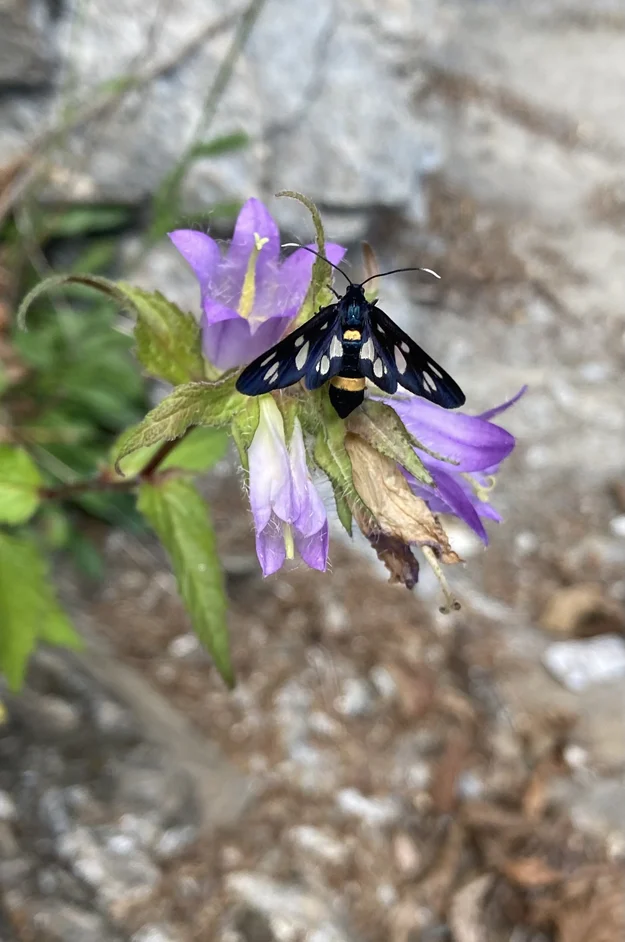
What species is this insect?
Amata phegea
